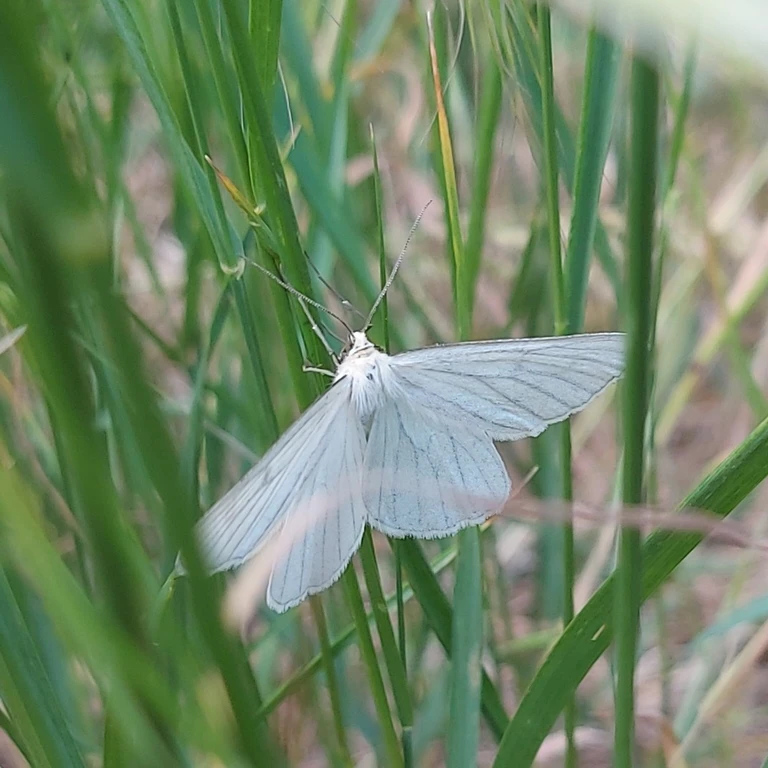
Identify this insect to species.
Siona lineata
